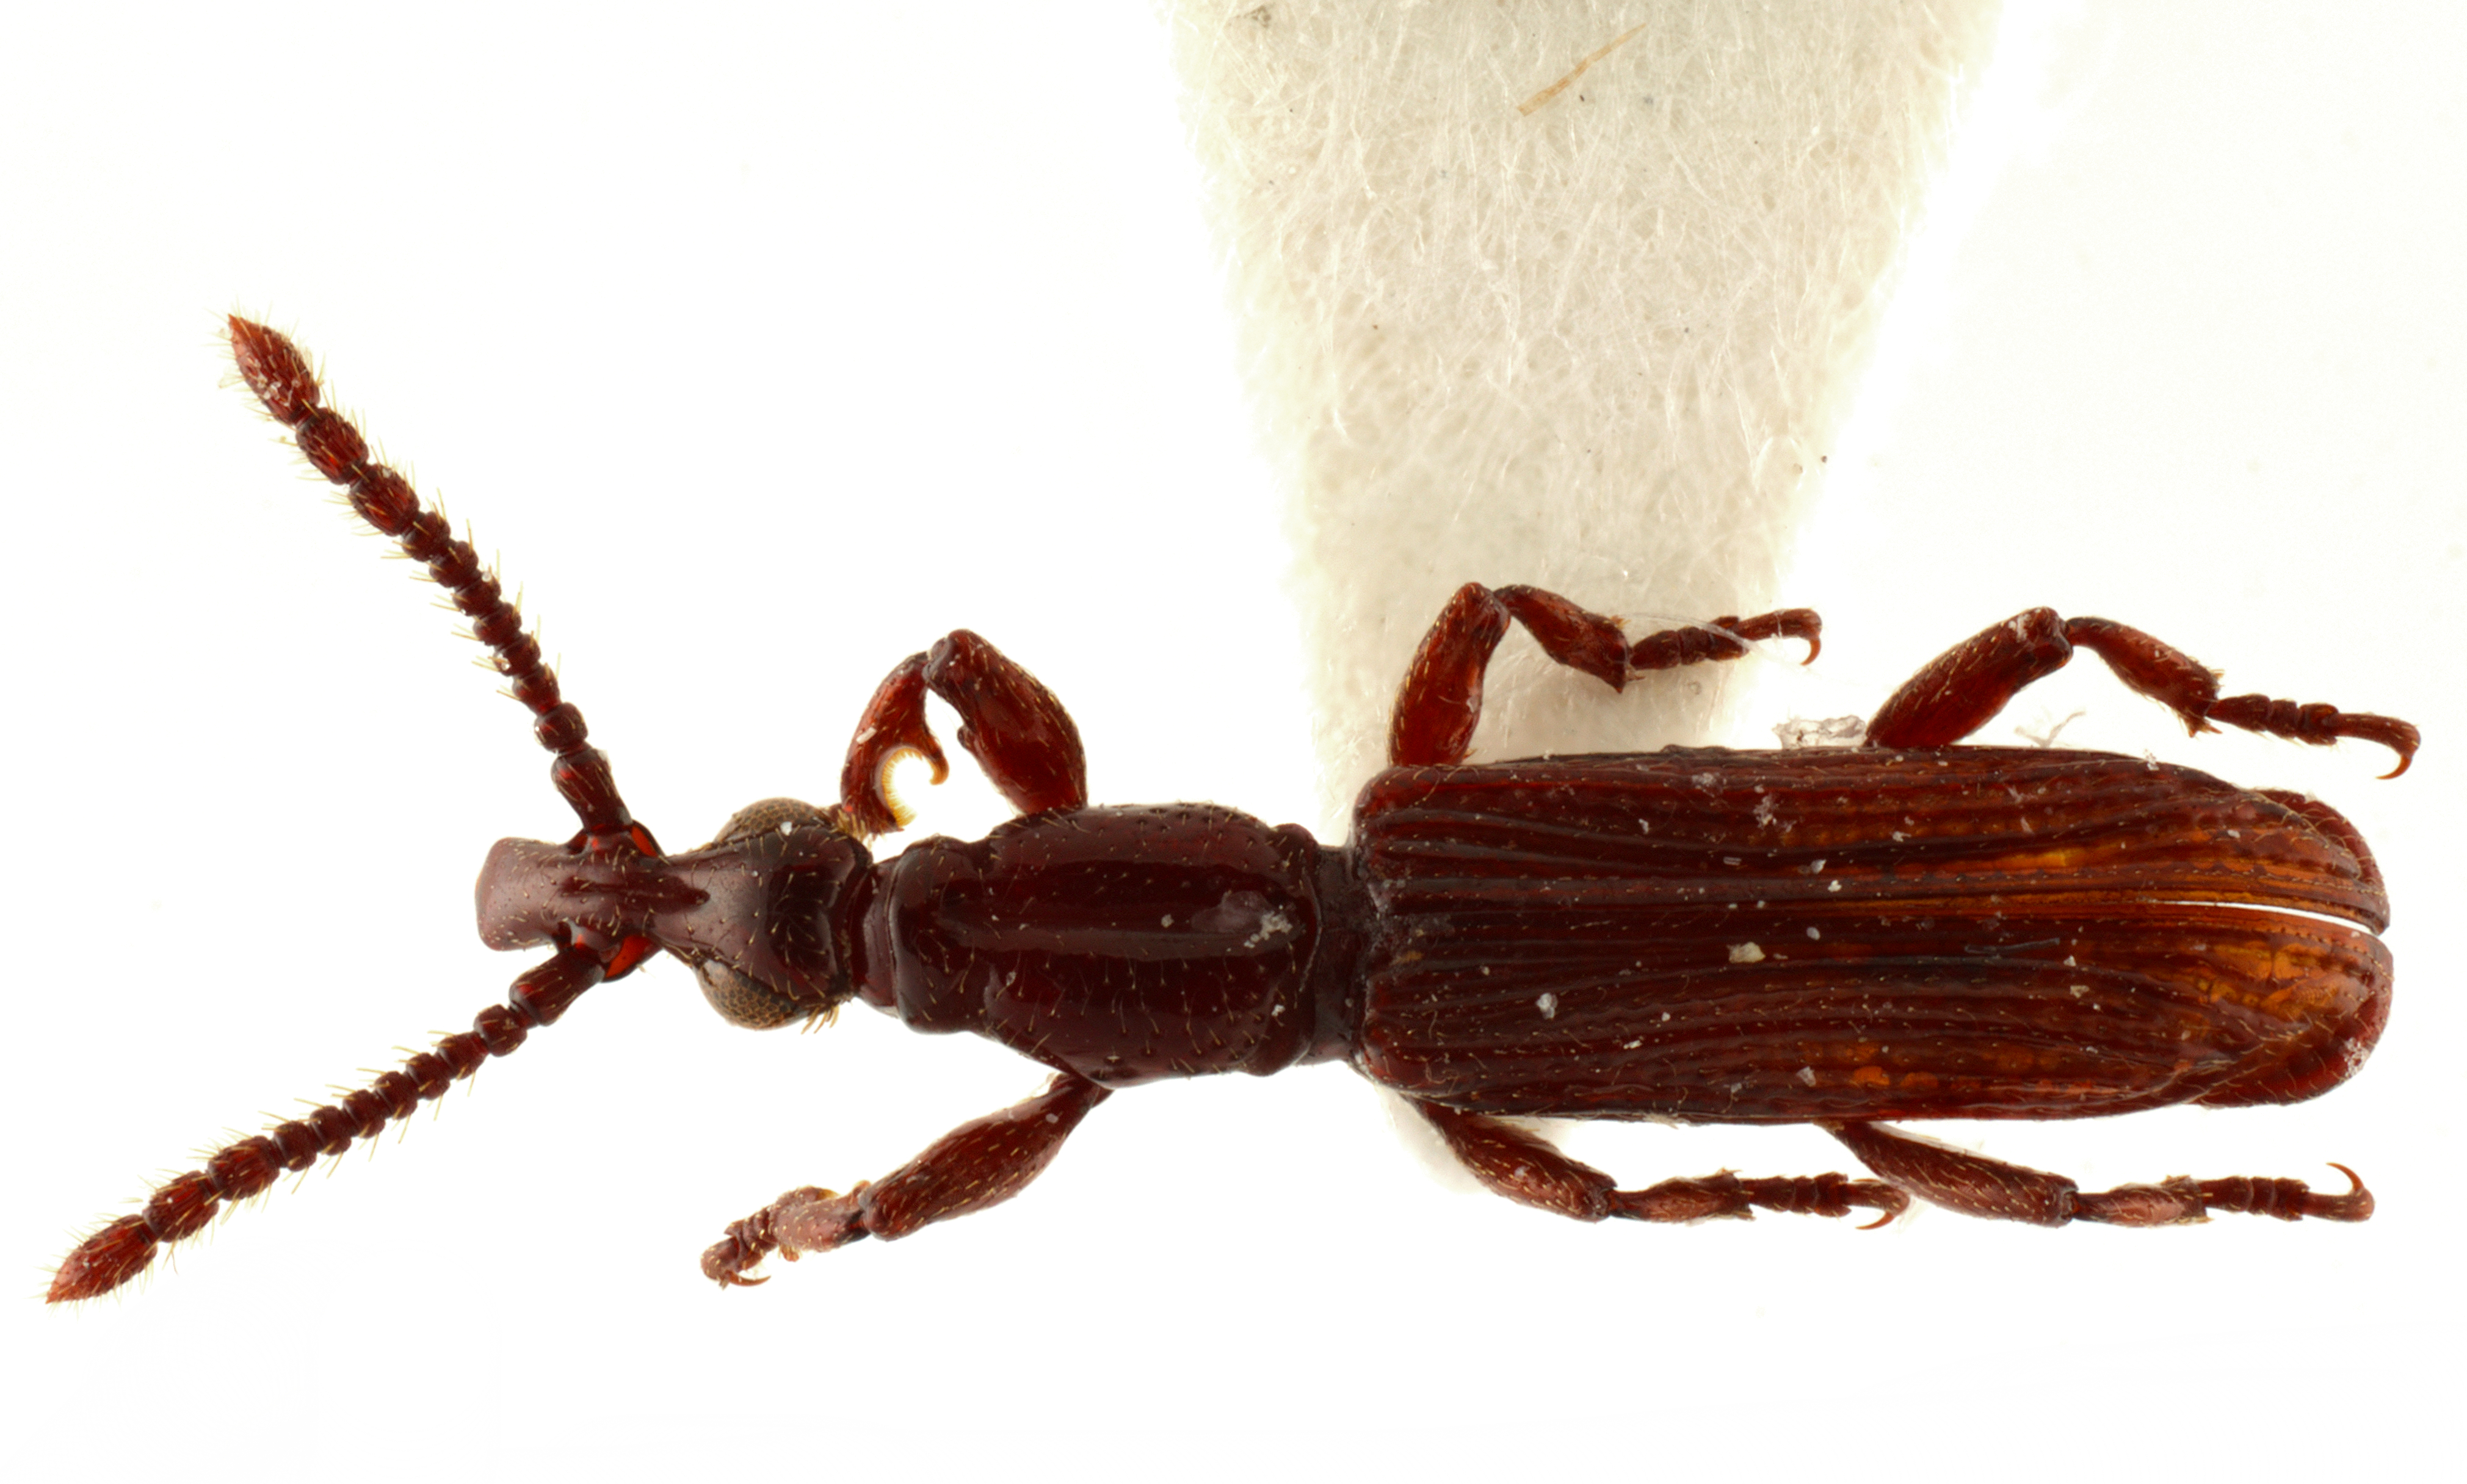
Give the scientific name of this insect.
Stereodermus chontalensis
